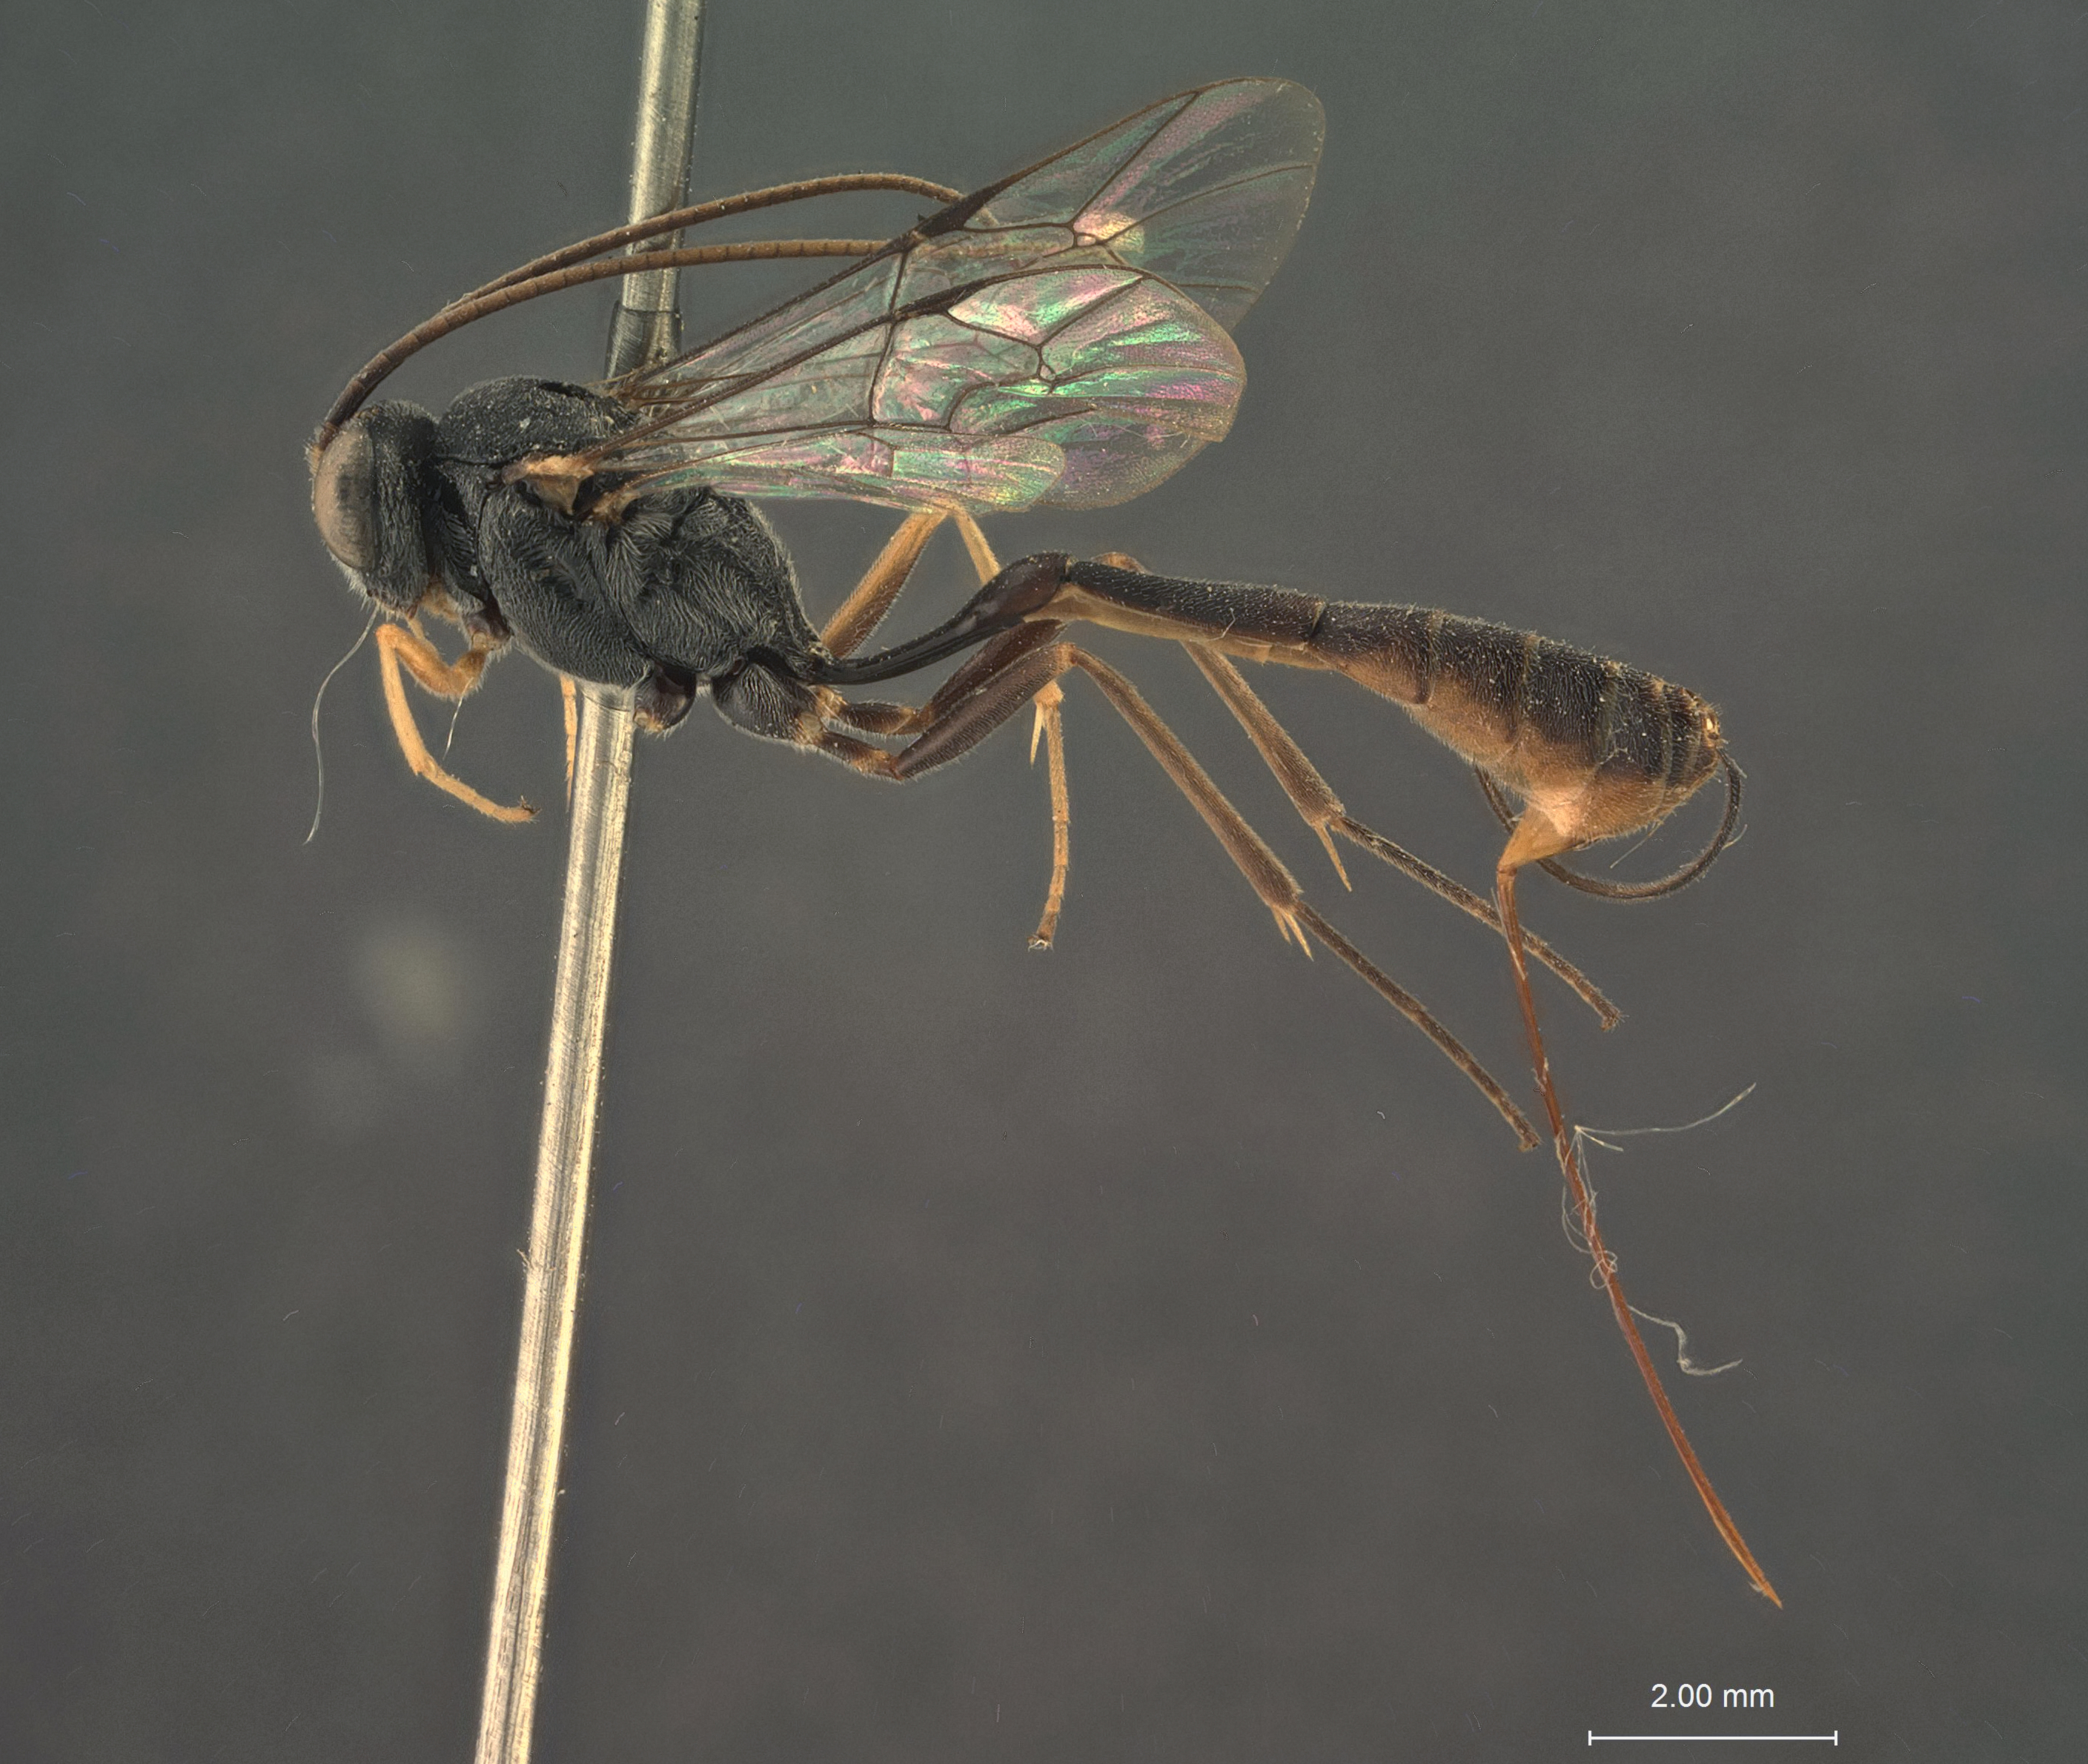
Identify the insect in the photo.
Venturia nigritegula
